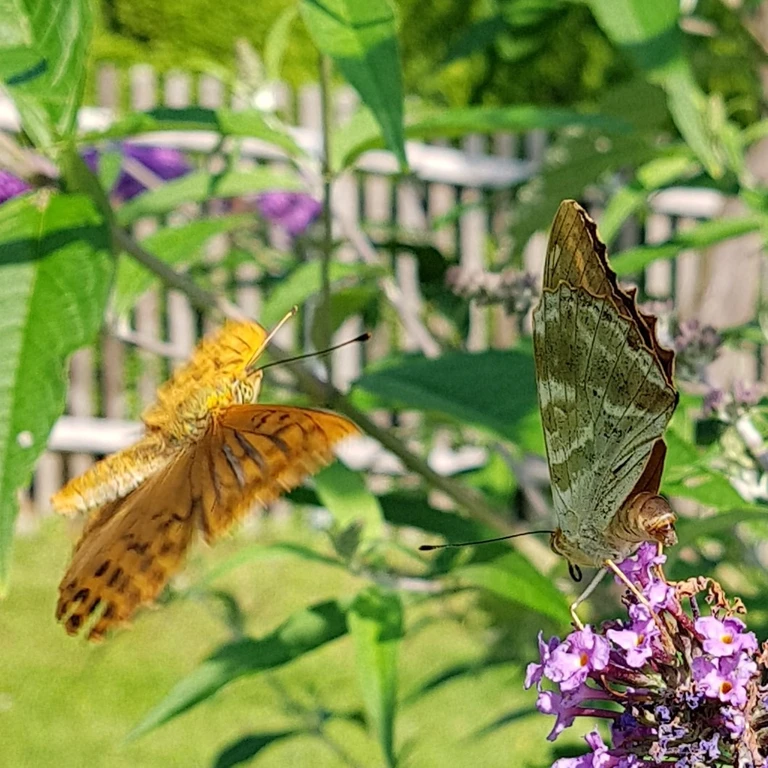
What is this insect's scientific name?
Argynnis paphia
